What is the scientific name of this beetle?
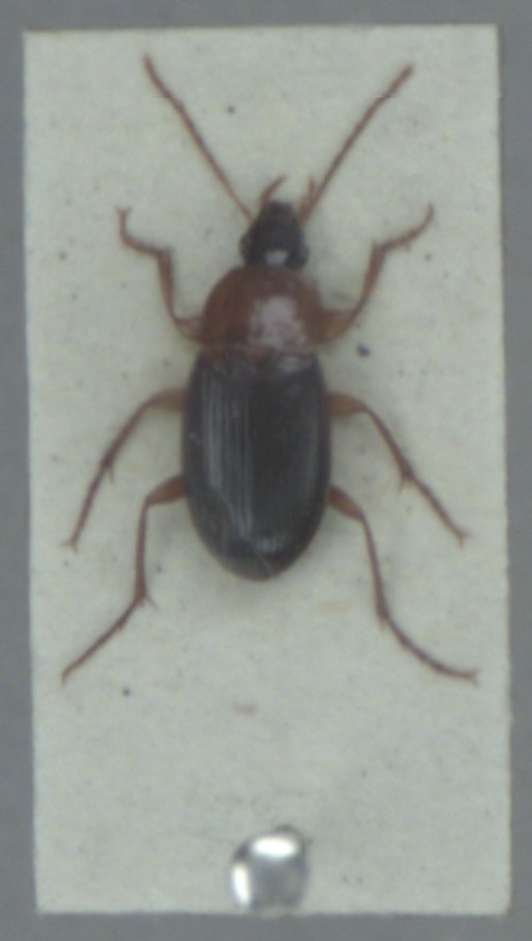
Calathus melanocephalus
